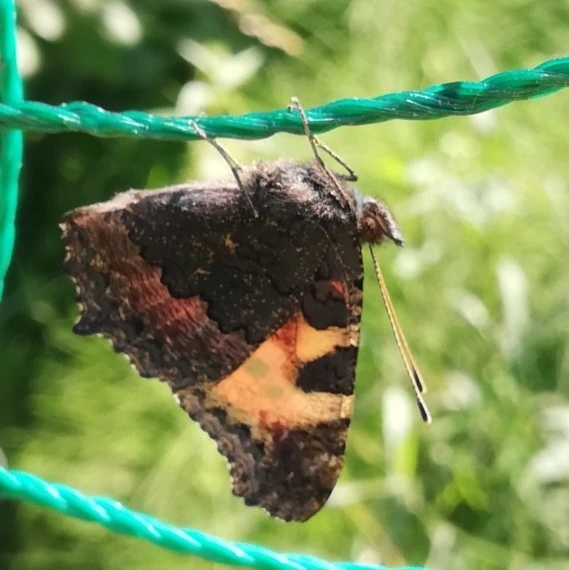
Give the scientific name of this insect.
Aglais urticae
